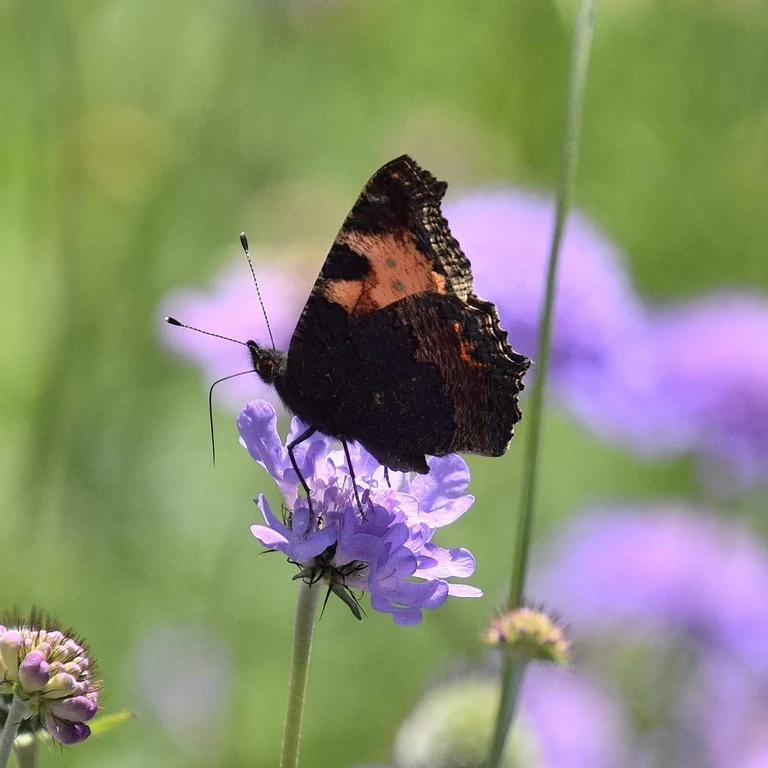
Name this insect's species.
Aglais urticae
